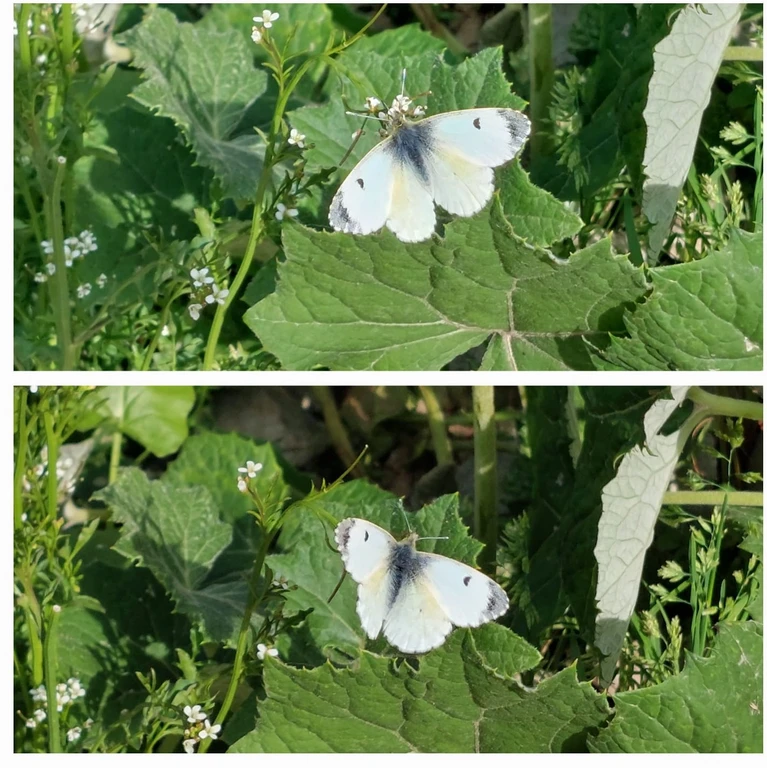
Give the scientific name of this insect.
Anthocharis cardamines
